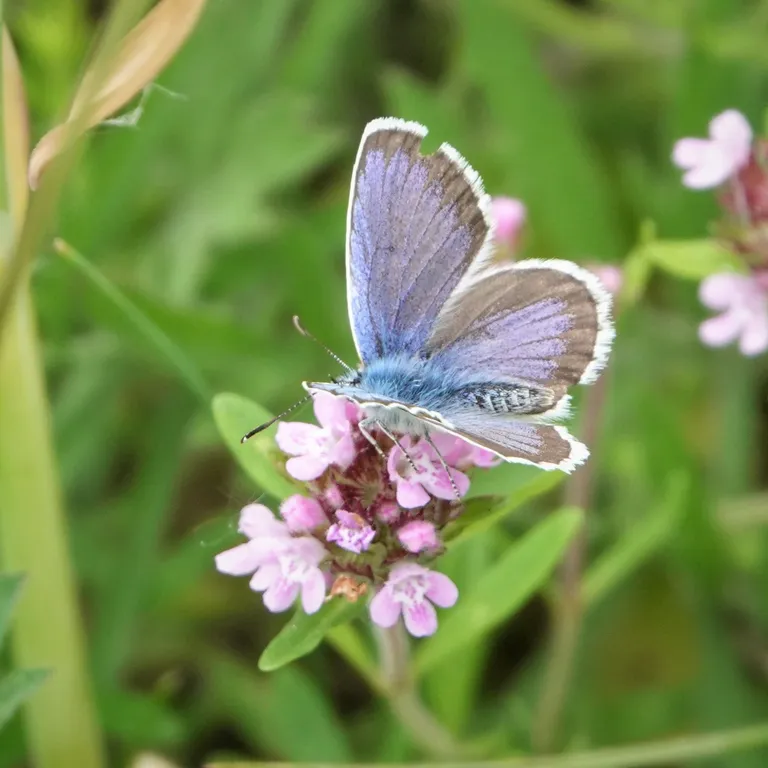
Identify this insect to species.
Plebejus argus
